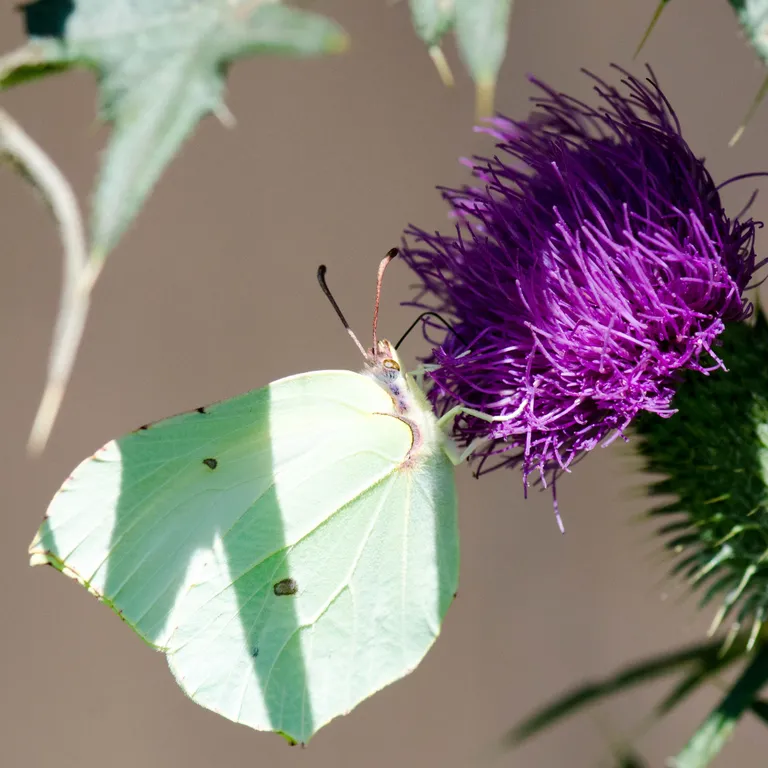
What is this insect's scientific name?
Gonepteryx rhamni
